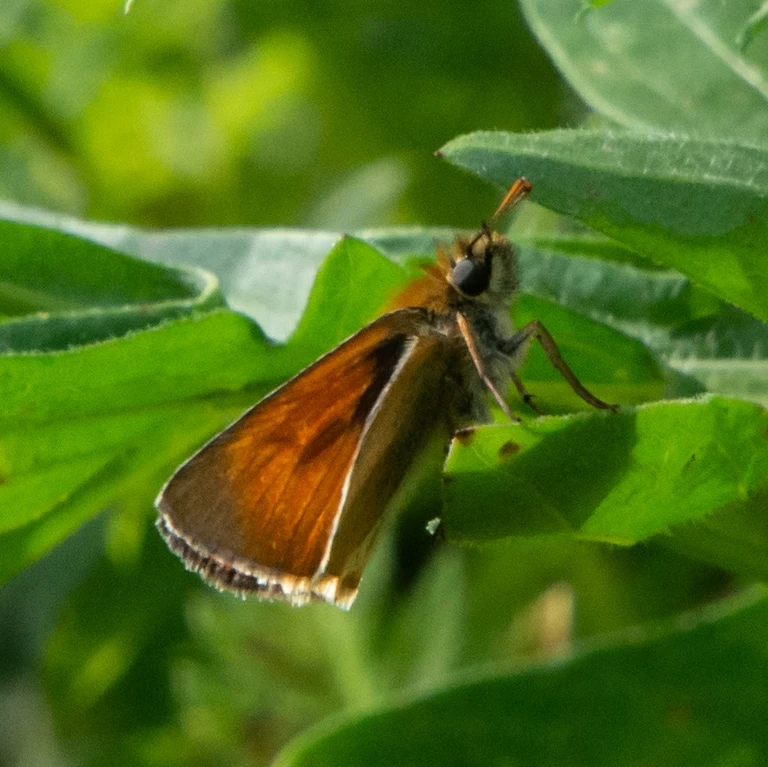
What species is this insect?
Ochlodes sylvanus (also Ochlodes venata)
